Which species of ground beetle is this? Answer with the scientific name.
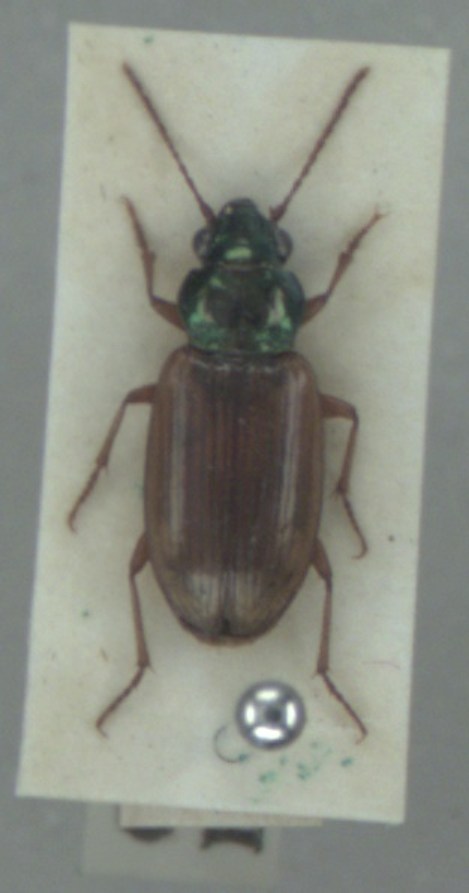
Pogonus luridipennis
